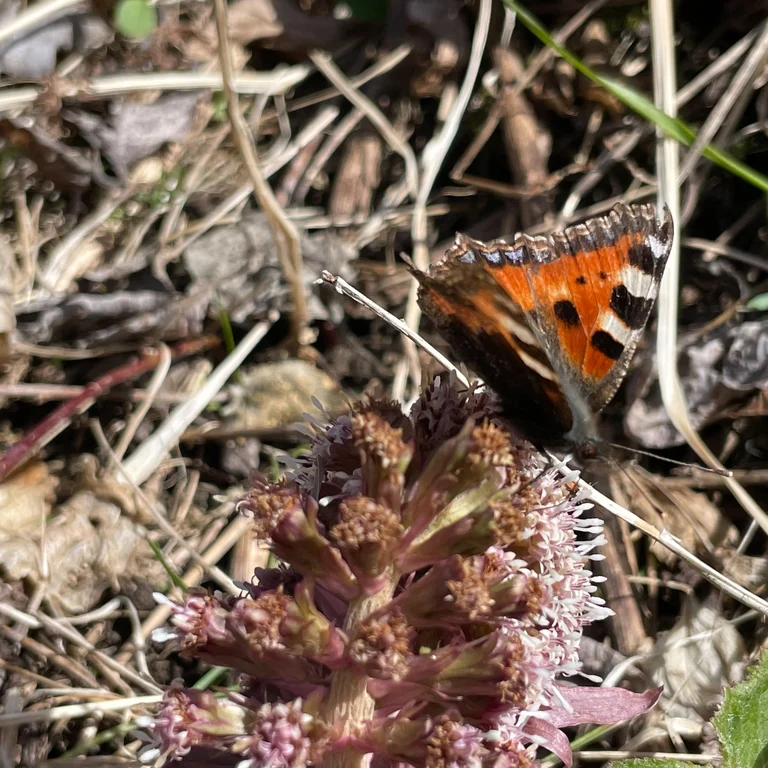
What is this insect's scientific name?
Aglais urticae
